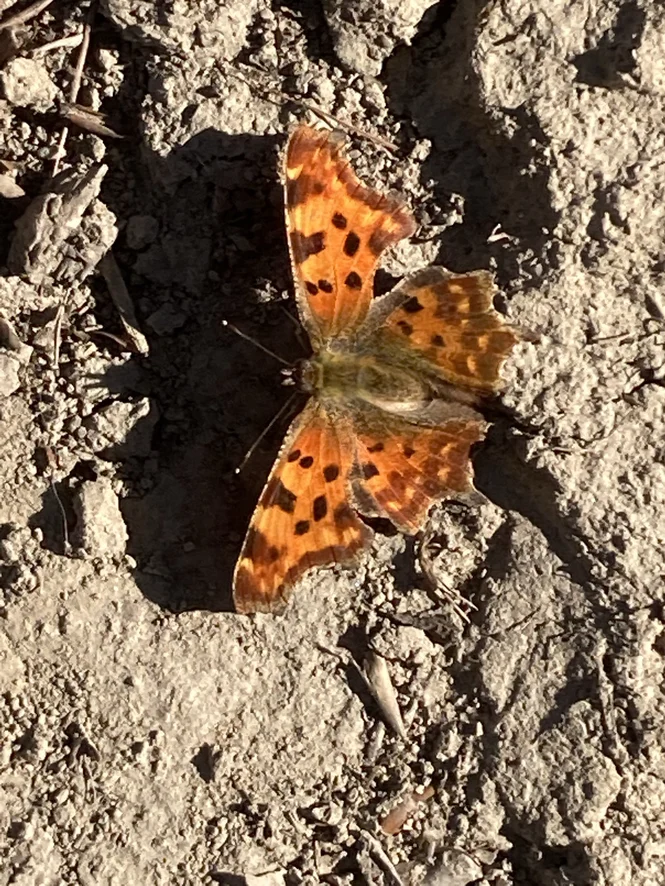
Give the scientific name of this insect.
Polygonia c-album
